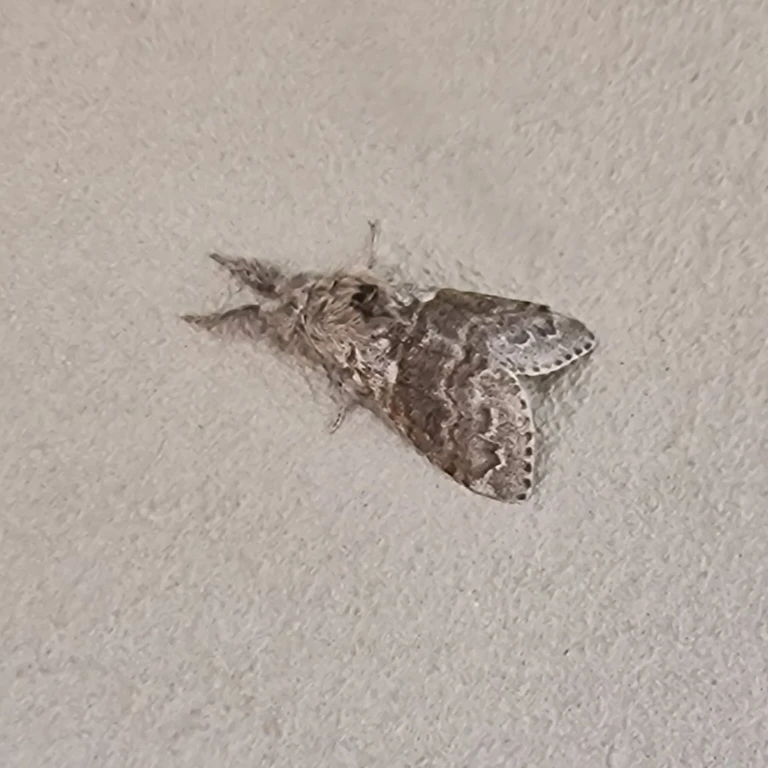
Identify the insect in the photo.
Calliteara pudibunda
